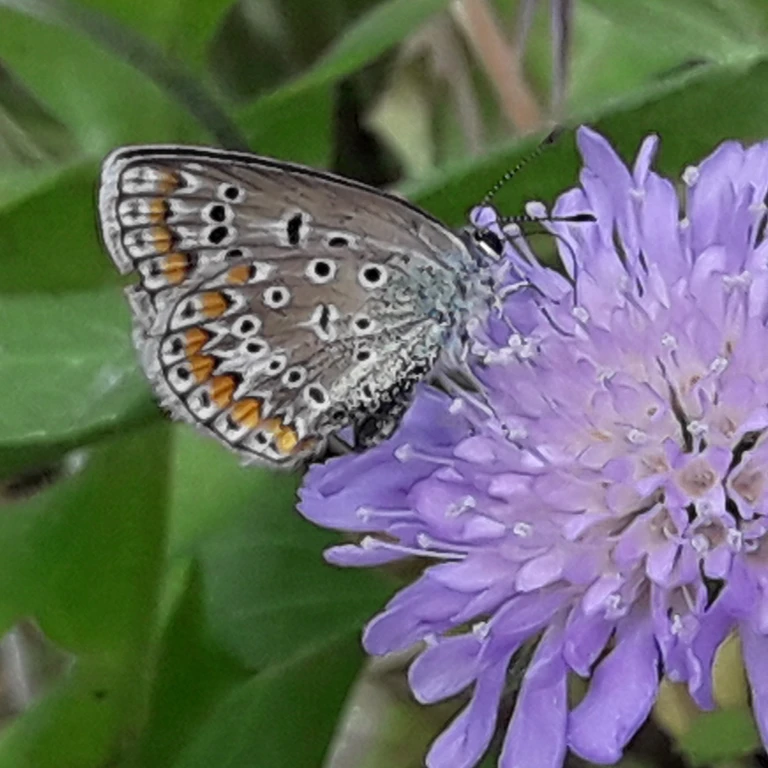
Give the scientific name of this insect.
Polyommatus icarus
